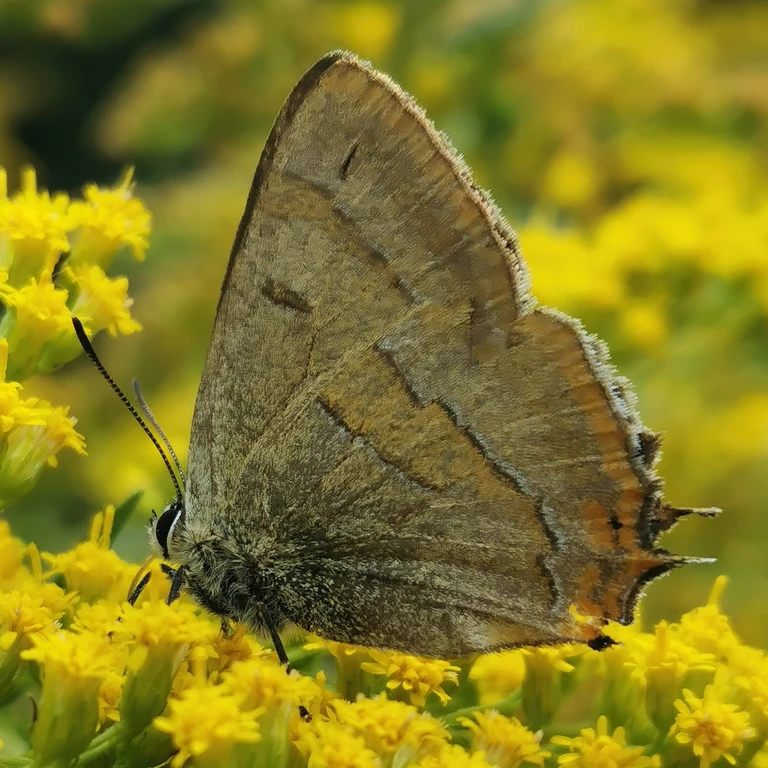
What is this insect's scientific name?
Thecla betulae
